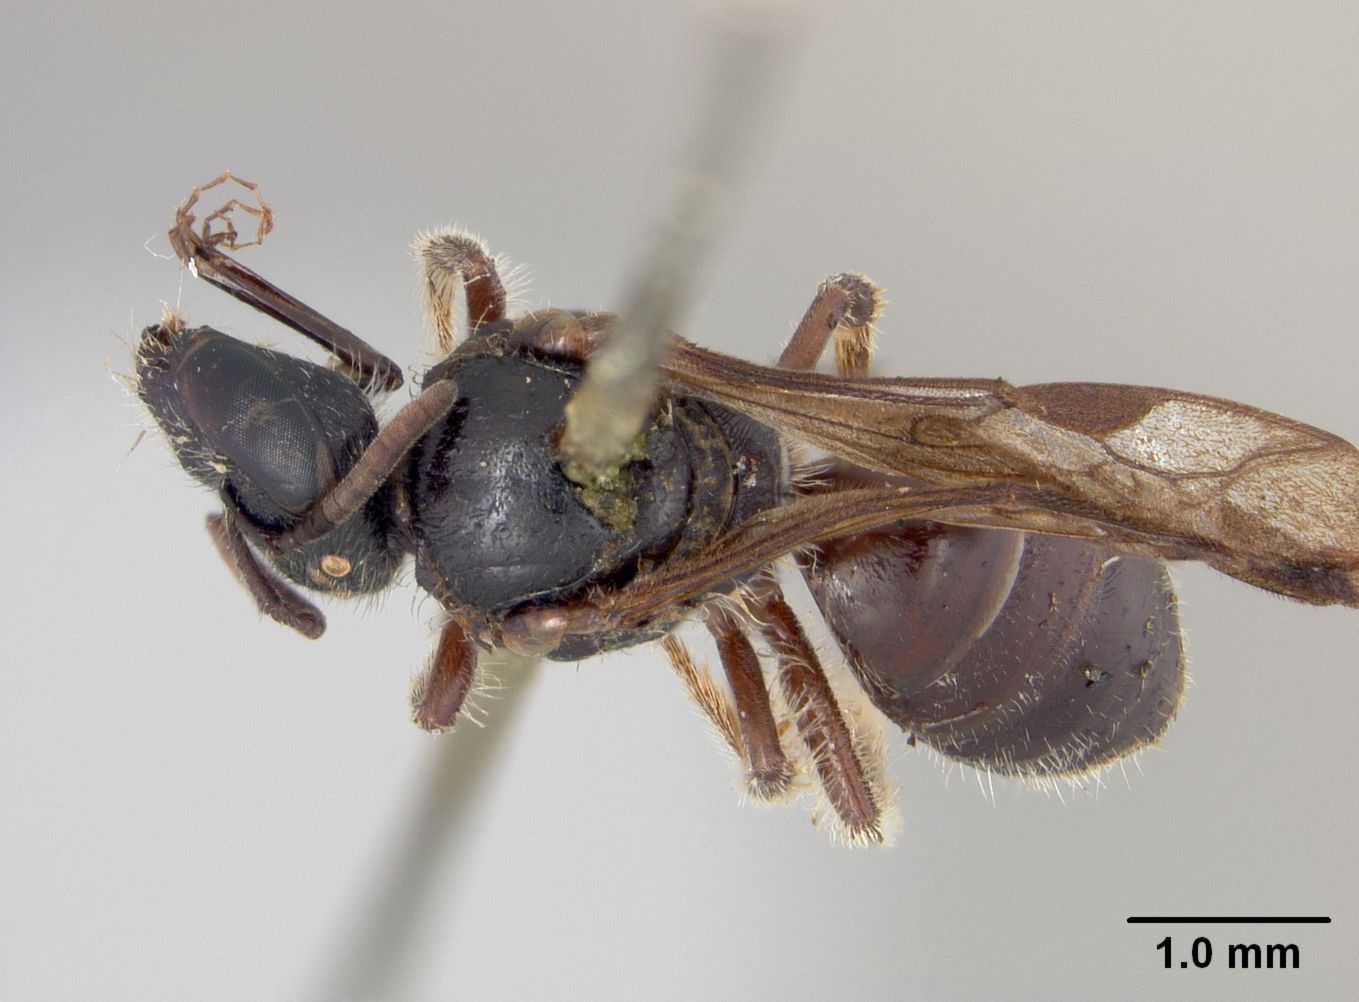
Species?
Halictus scintillans
